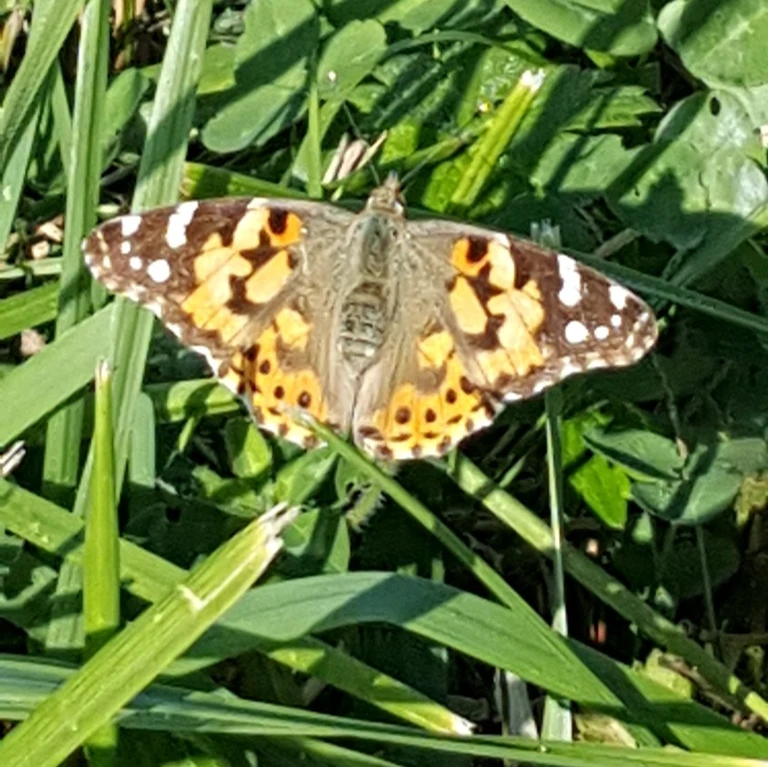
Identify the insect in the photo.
Vanessa cardui
